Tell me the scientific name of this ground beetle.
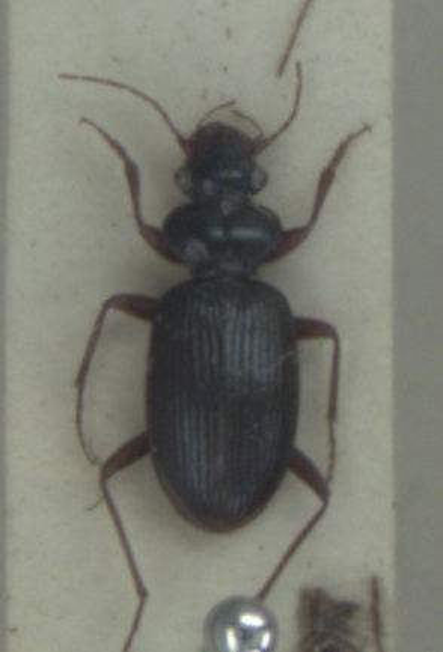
Leistus fulvibarbis
